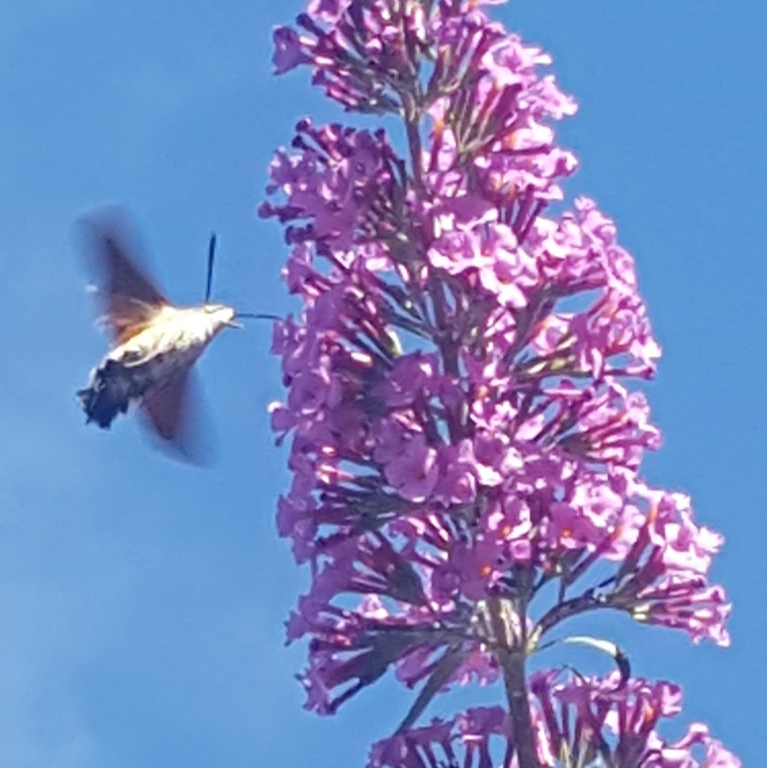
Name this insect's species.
Macroglossum stellatarum
